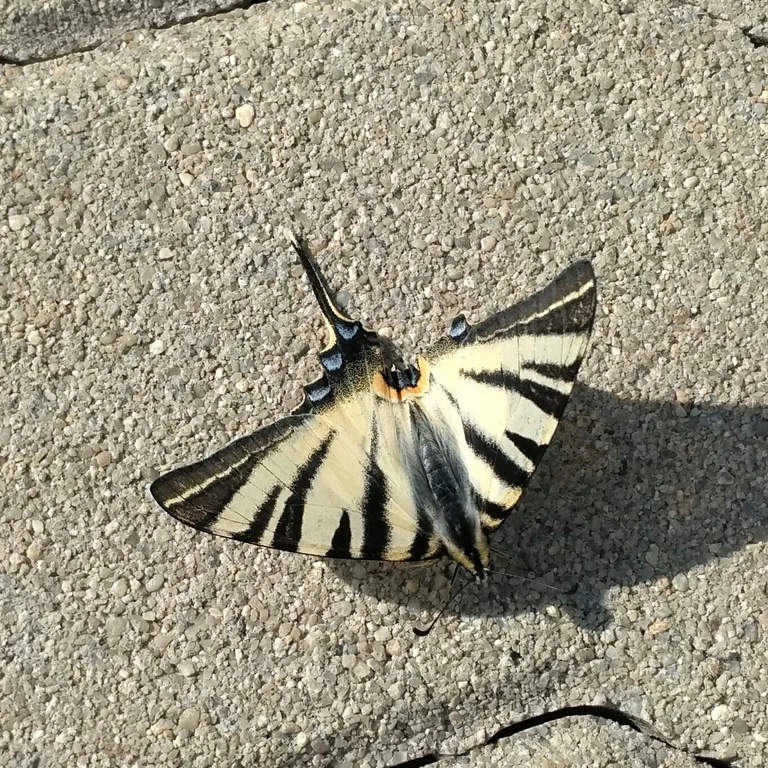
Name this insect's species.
Iphiclides podalirius
